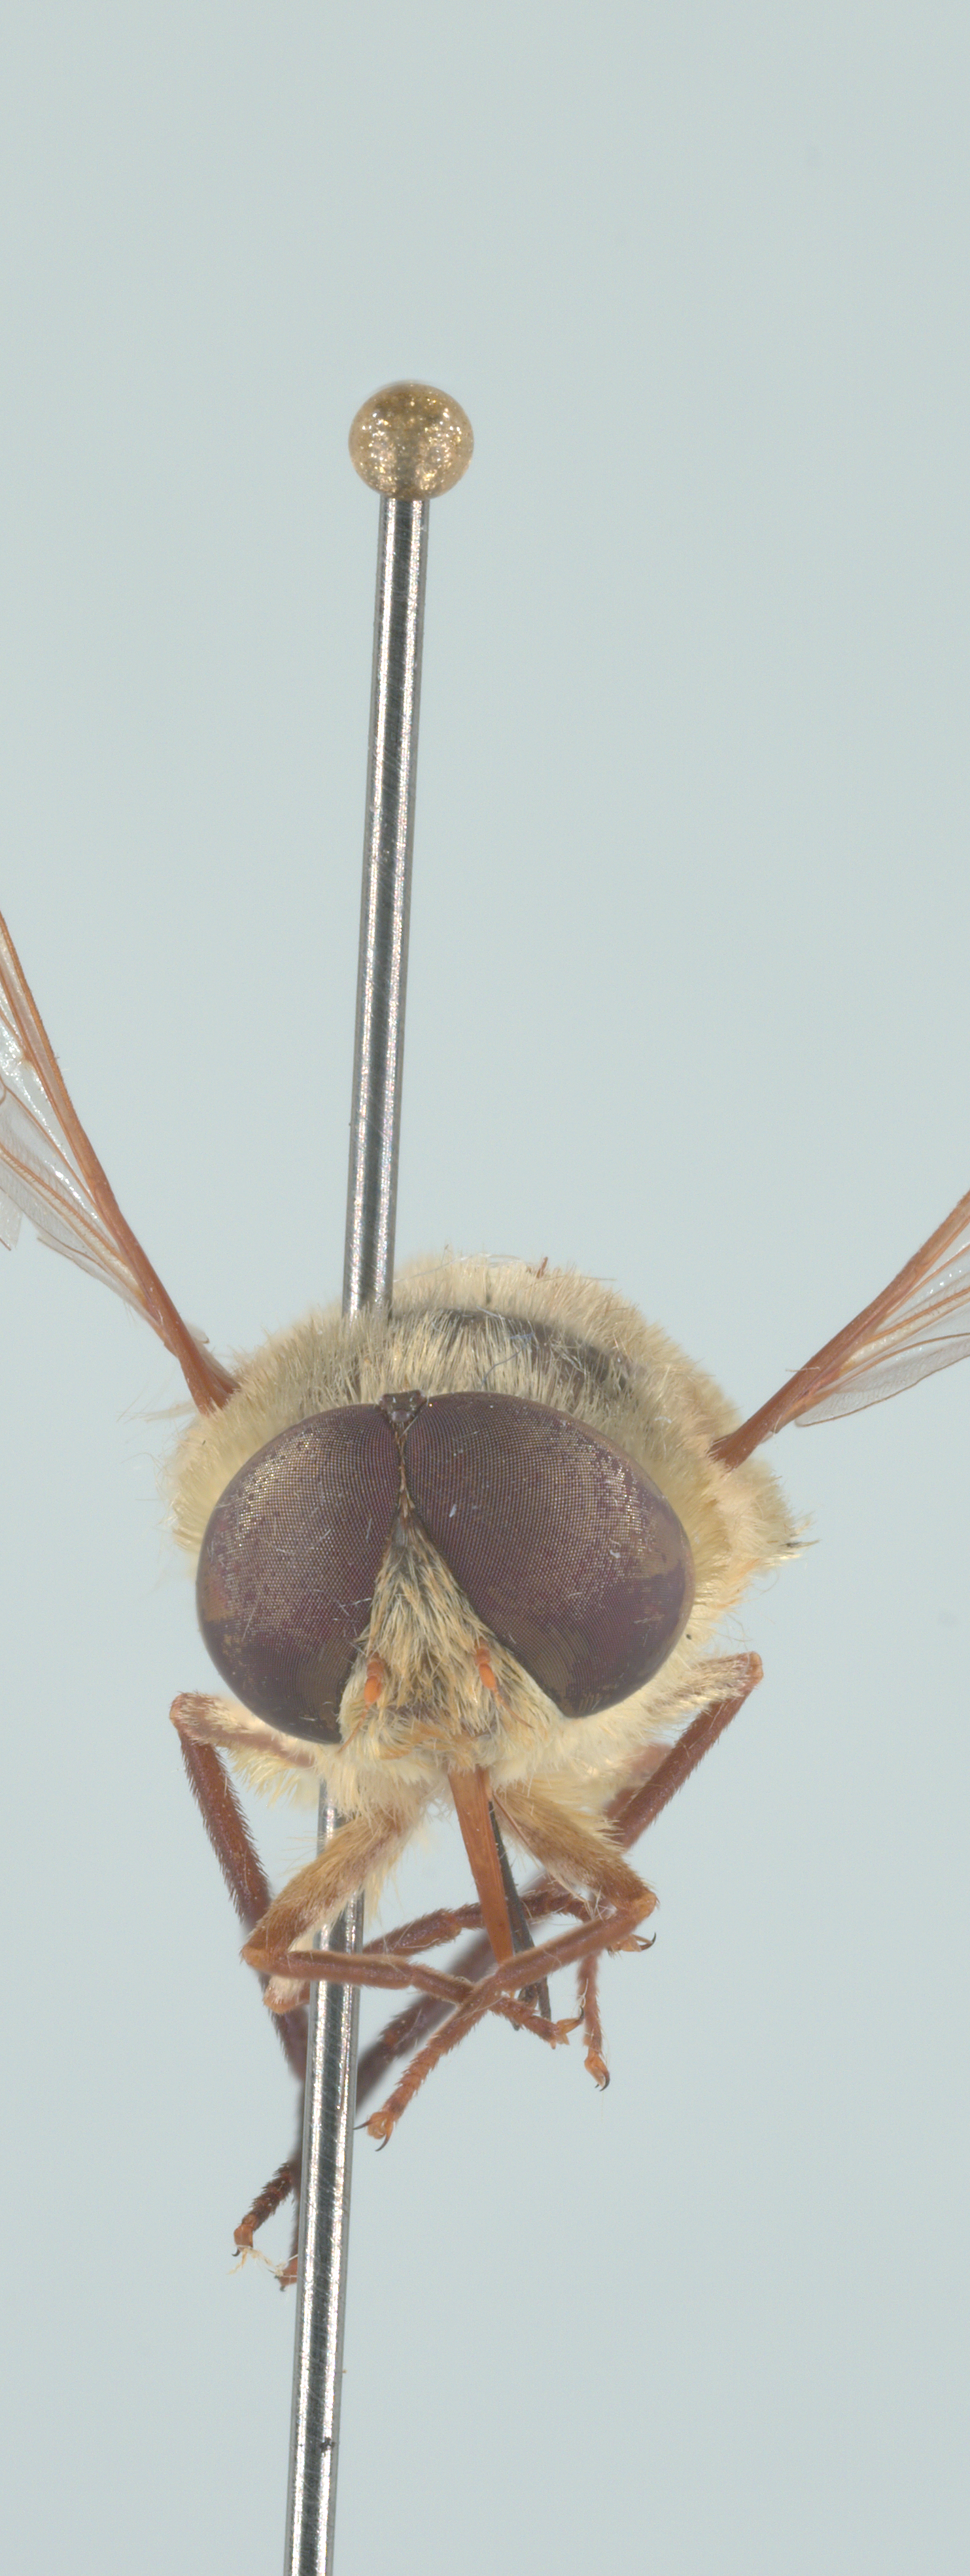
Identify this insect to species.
Neorhynchocephalus volaticus
